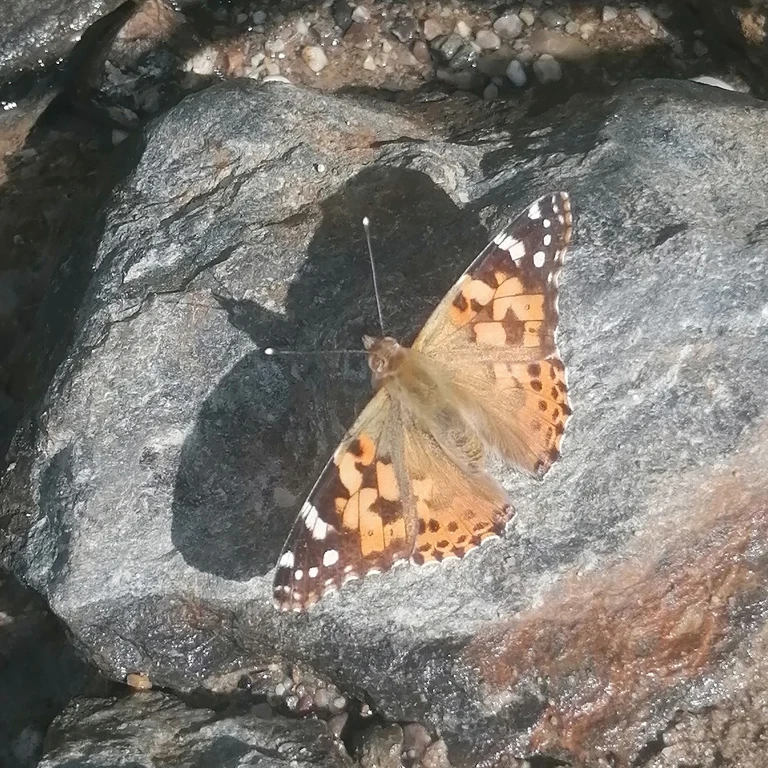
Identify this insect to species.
Vanessa cardui
